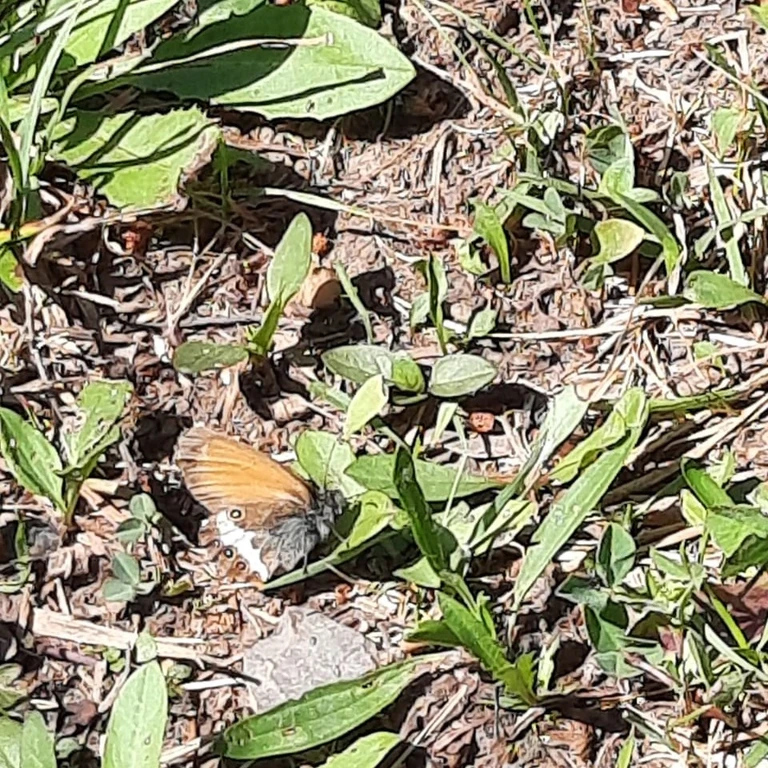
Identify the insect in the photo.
Coenonympha arcania
